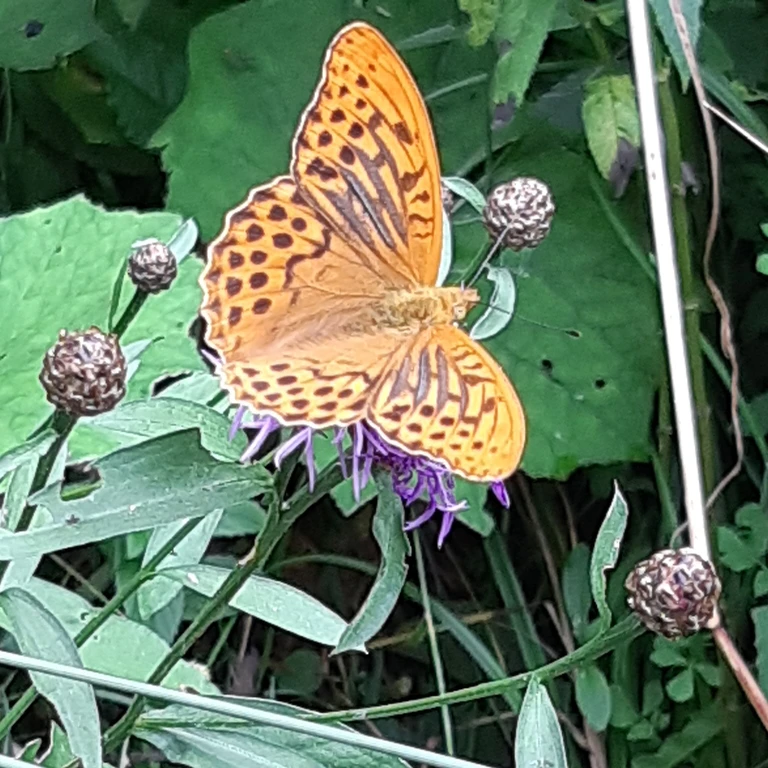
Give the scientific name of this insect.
Argynnis paphia
